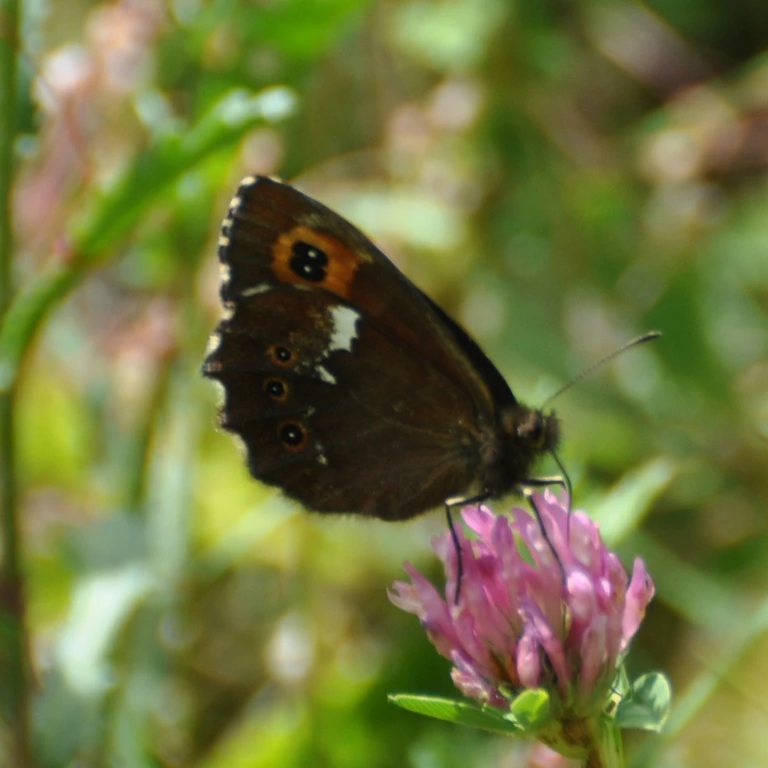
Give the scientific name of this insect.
Erebia ligea
